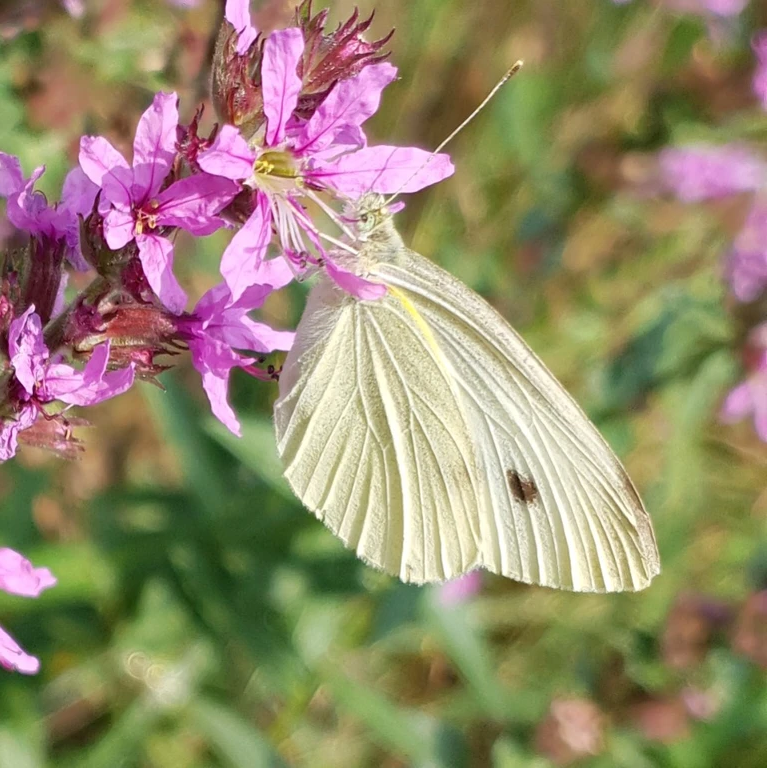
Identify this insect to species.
Pieris rapae
